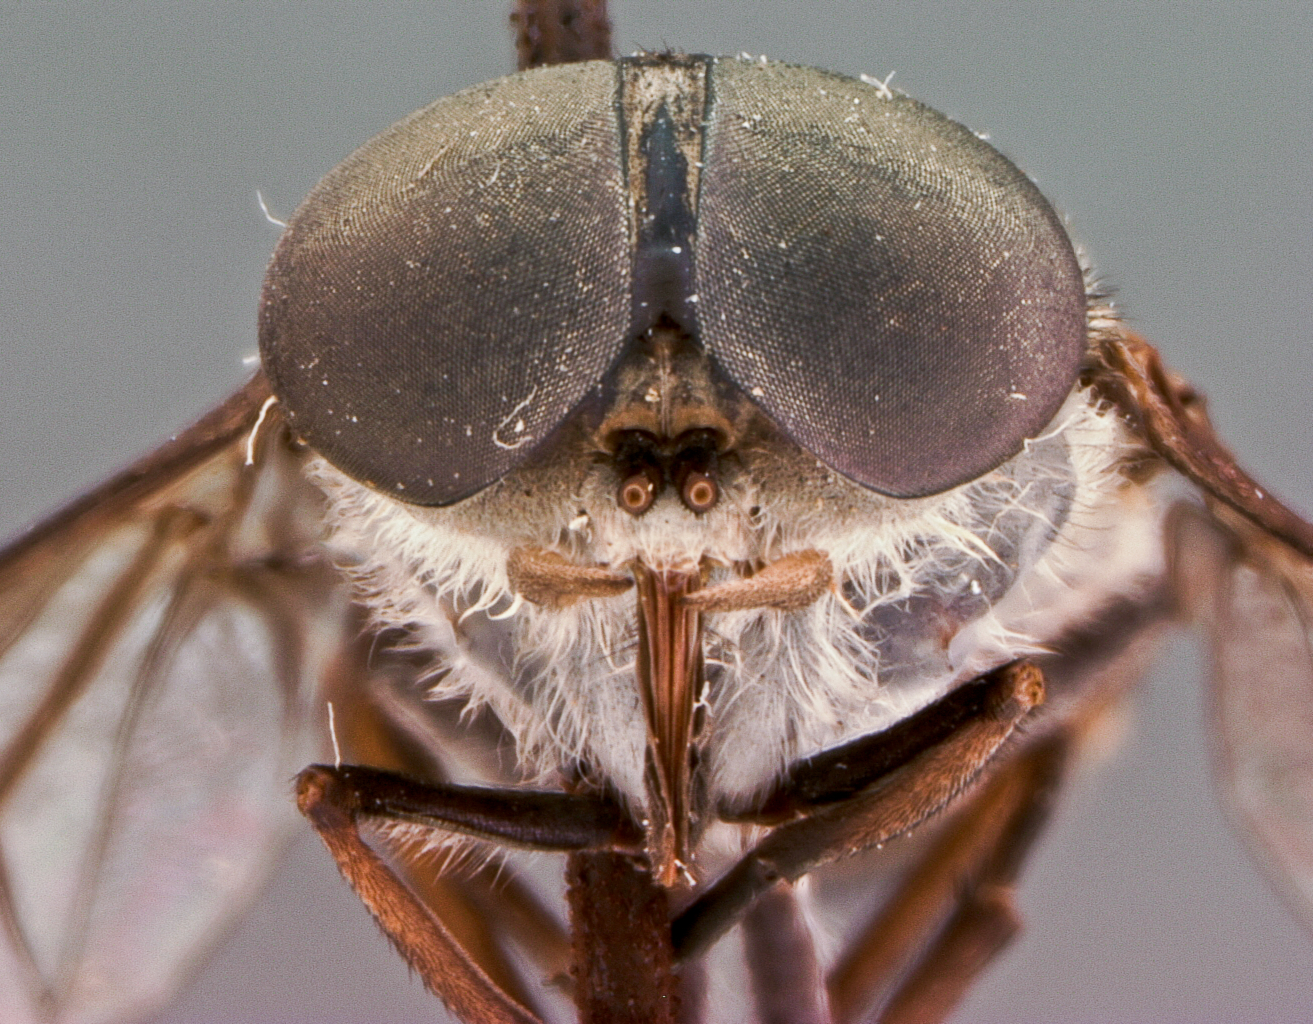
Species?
Tabanus samarensis
